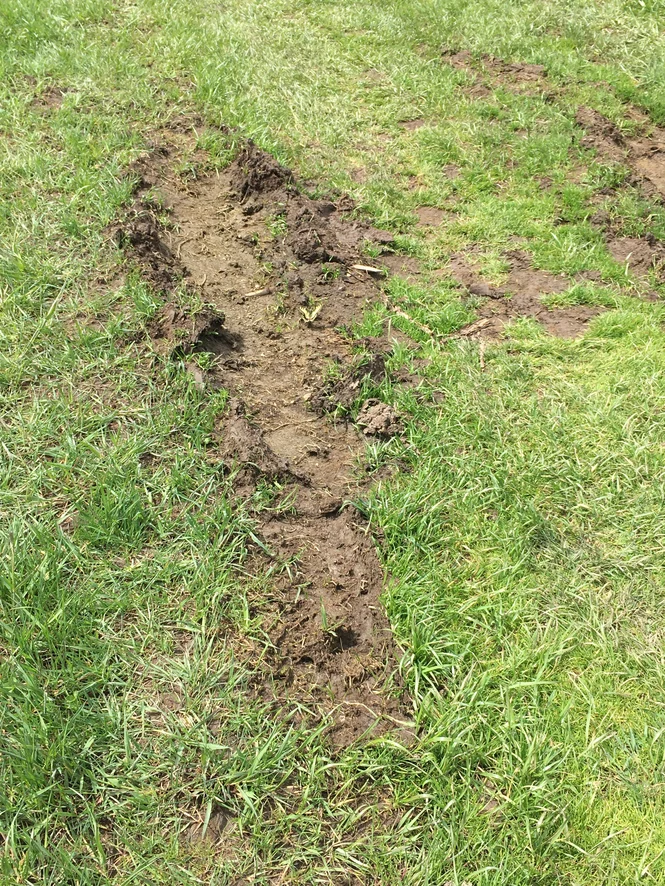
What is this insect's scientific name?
Papilio machaon
